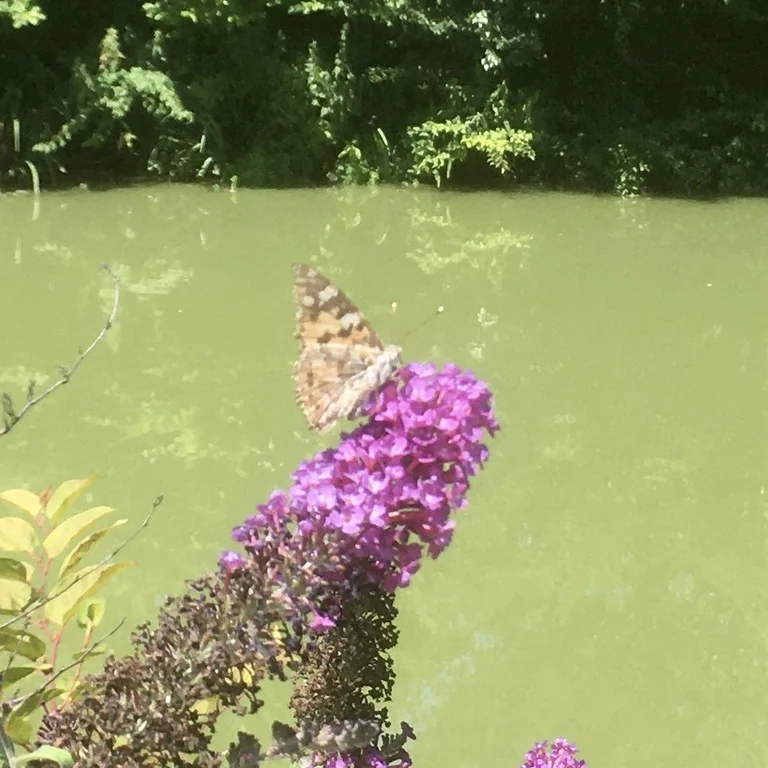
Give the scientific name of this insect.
Vanessa cardui
